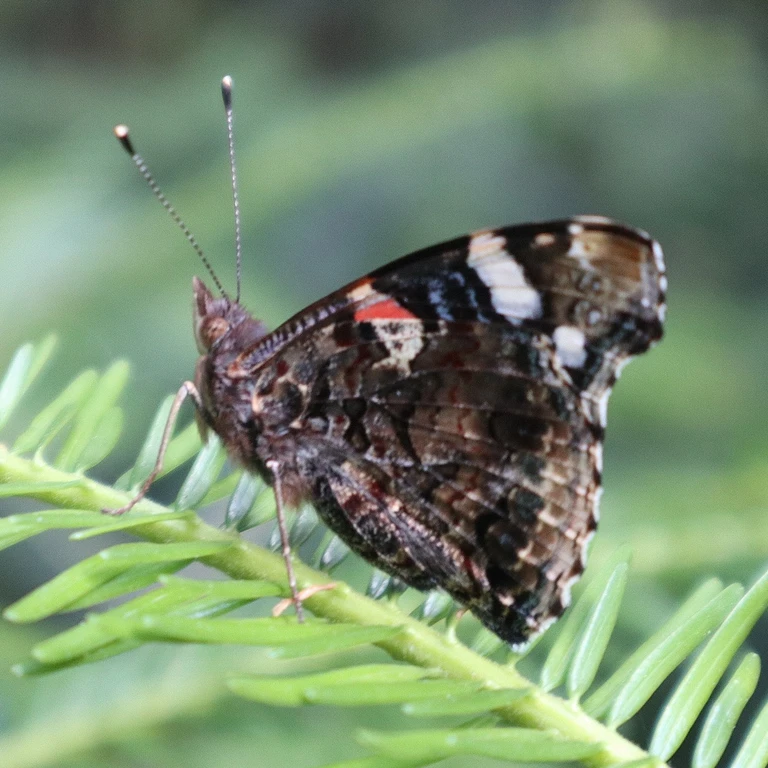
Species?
Vanessa atalanta
